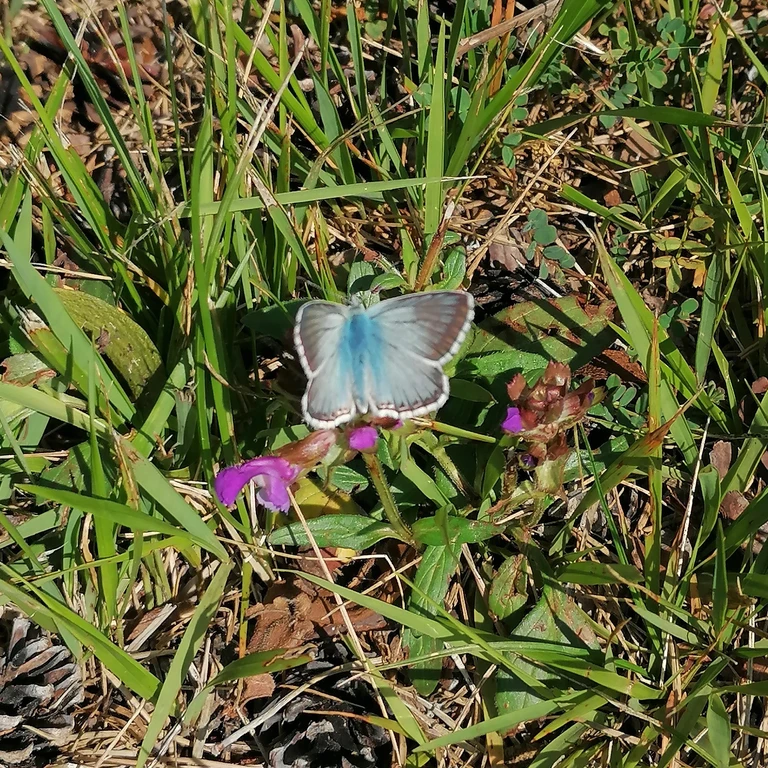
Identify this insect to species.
Lysandra coridon
